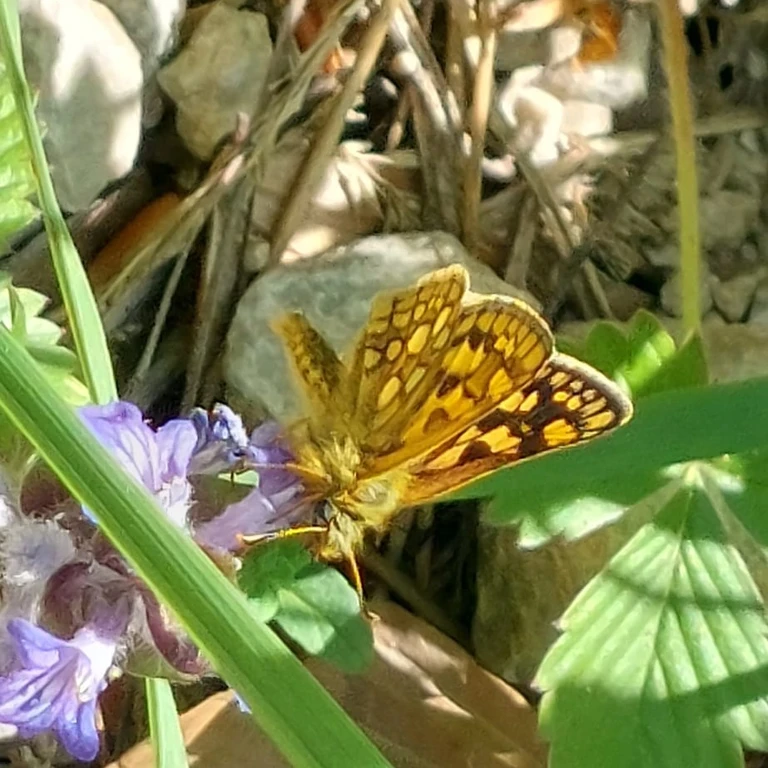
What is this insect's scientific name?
Carterocephalus palaemon
